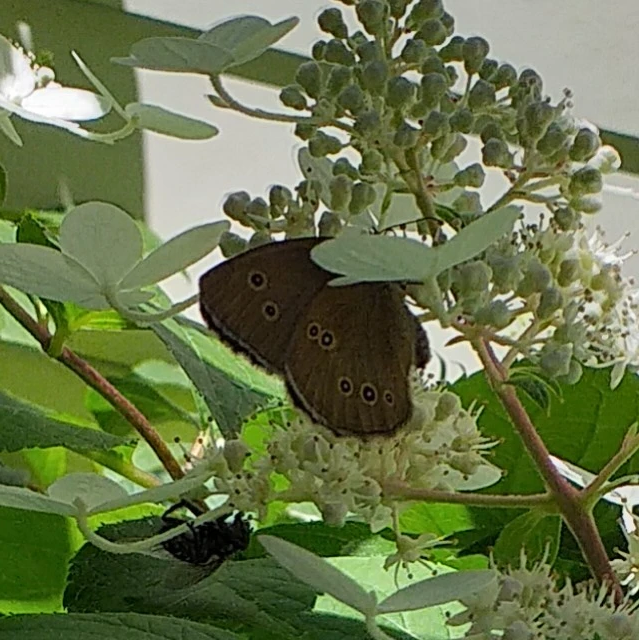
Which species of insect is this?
Aphantopus hyperantus
